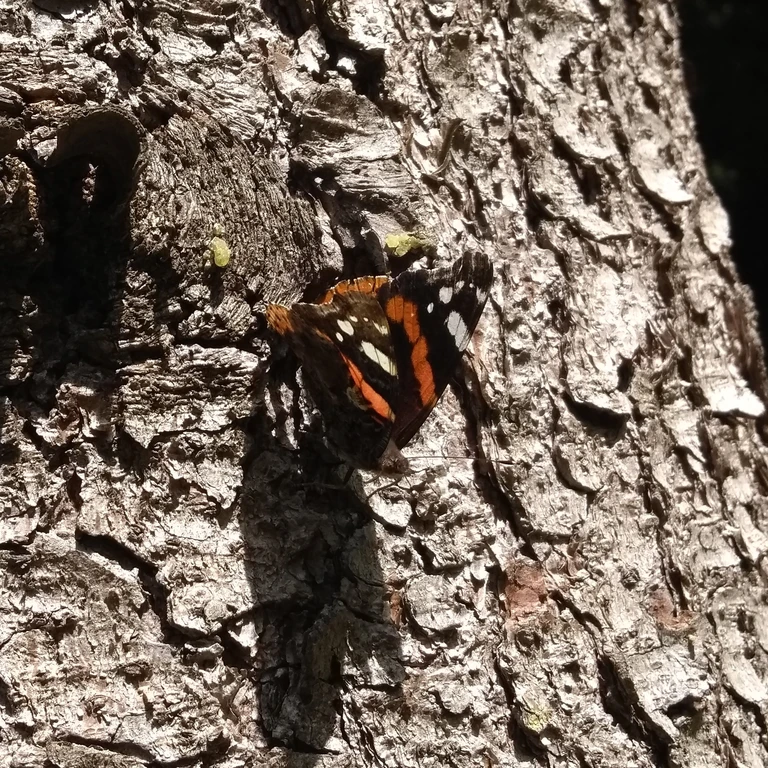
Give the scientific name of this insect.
Vanessa atalanta
